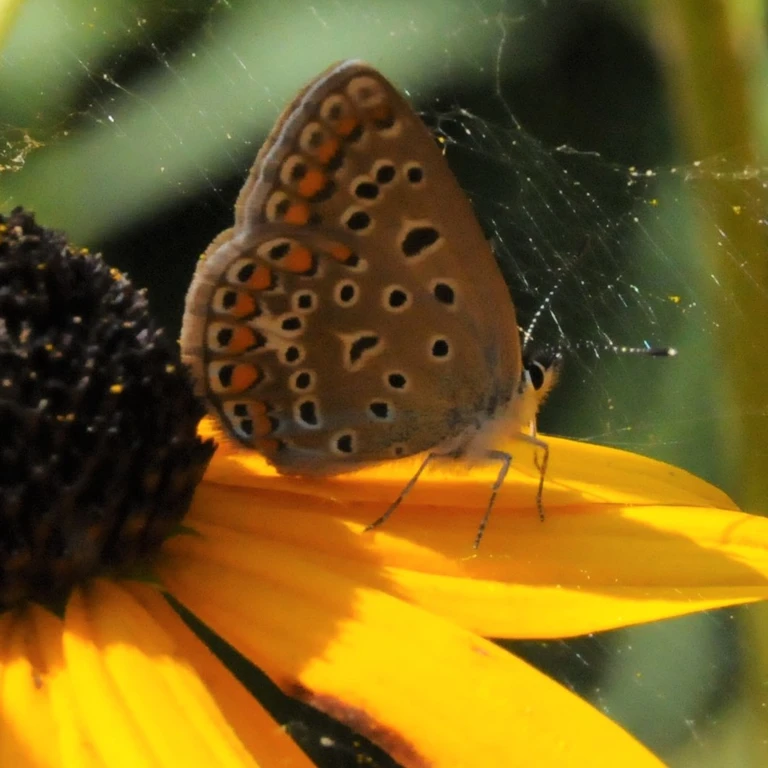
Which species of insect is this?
Polyommatus icarus
